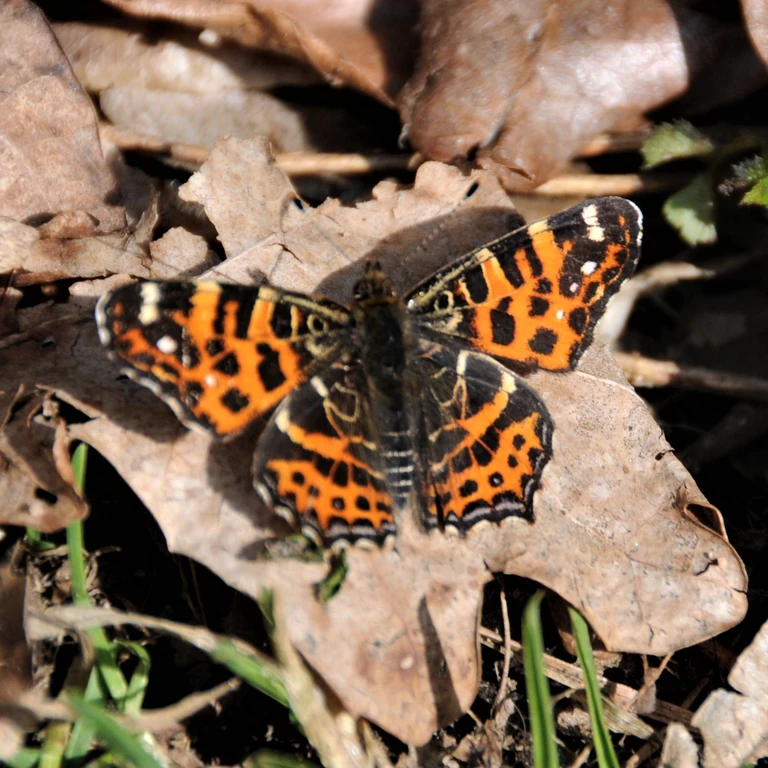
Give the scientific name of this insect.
Araschnia levana
